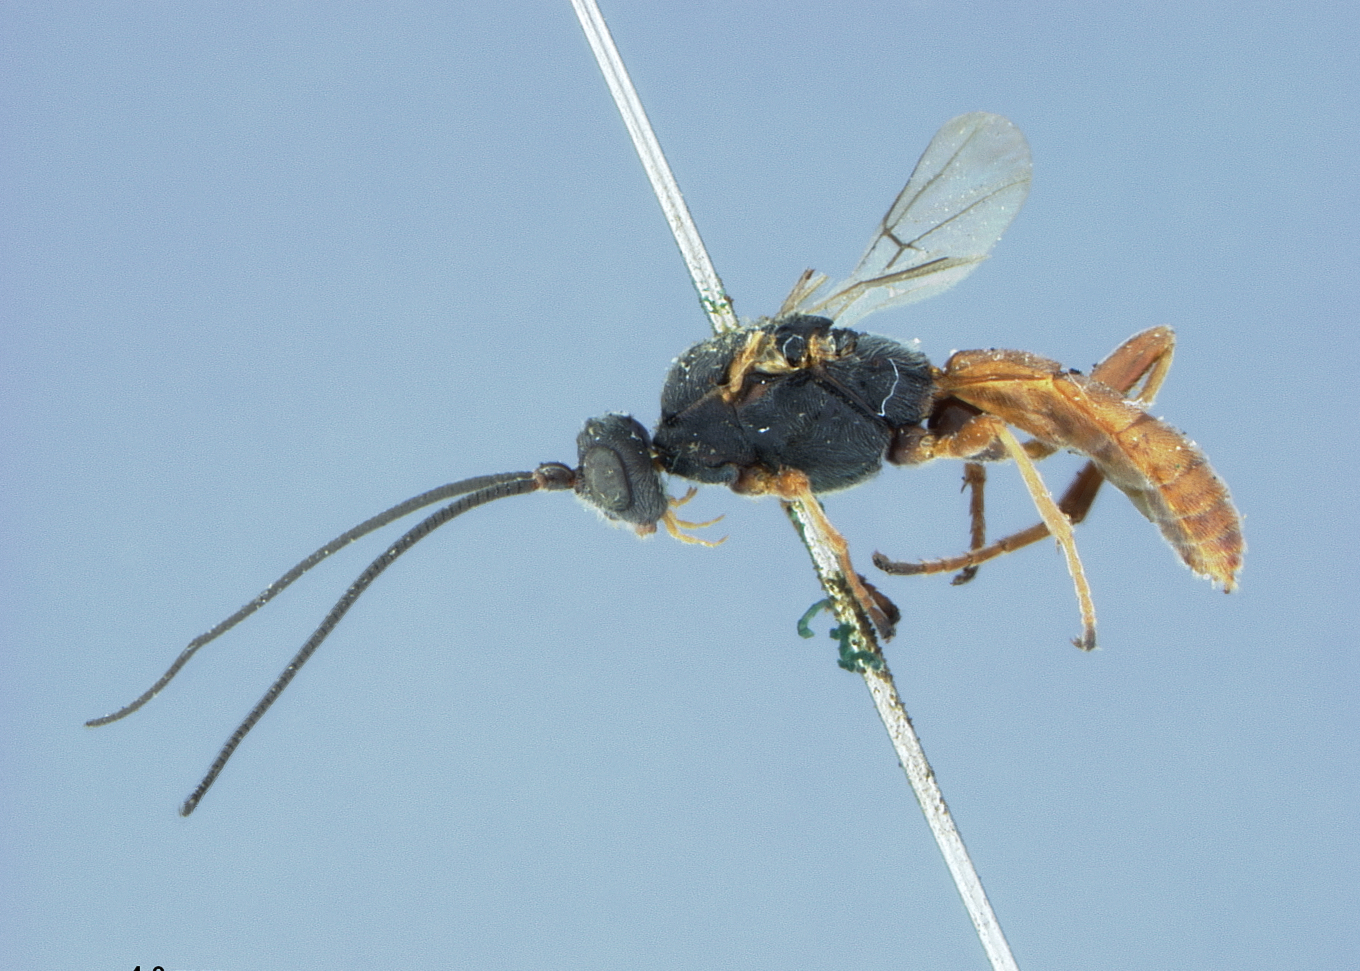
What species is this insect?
Rhogas pubescens
